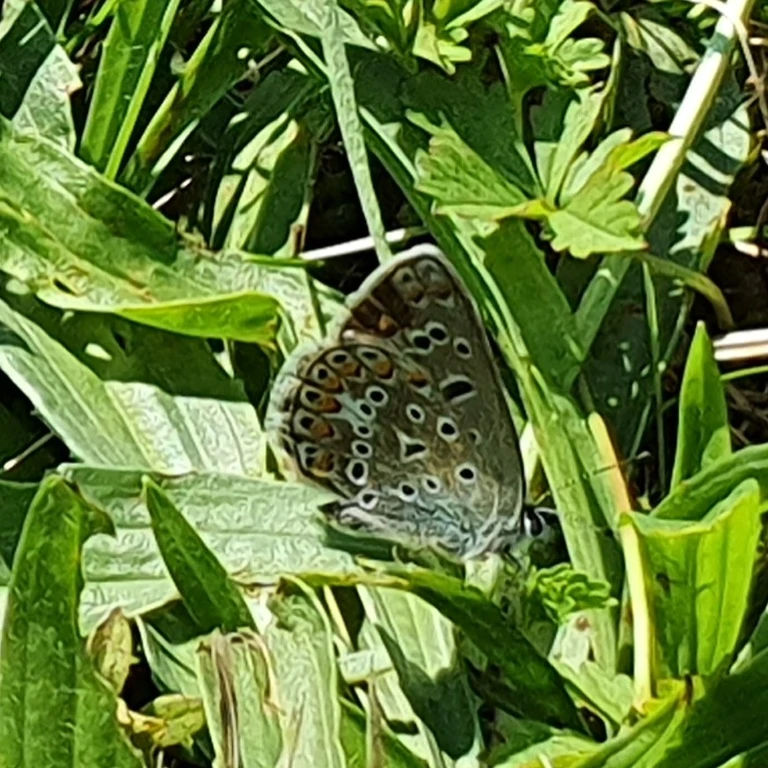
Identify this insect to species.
Polyommatus icarus
